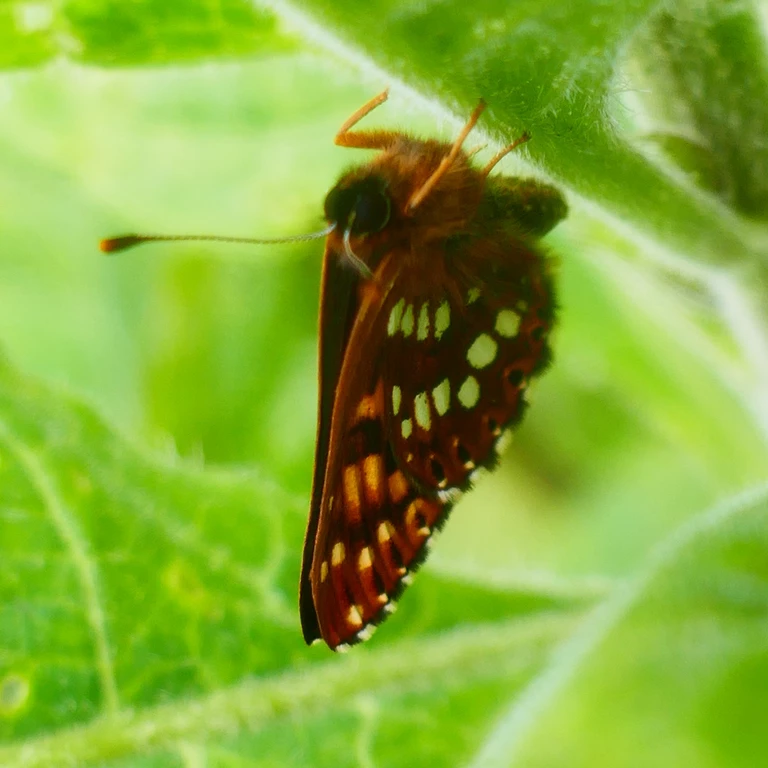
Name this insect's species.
Hamearis lucina
